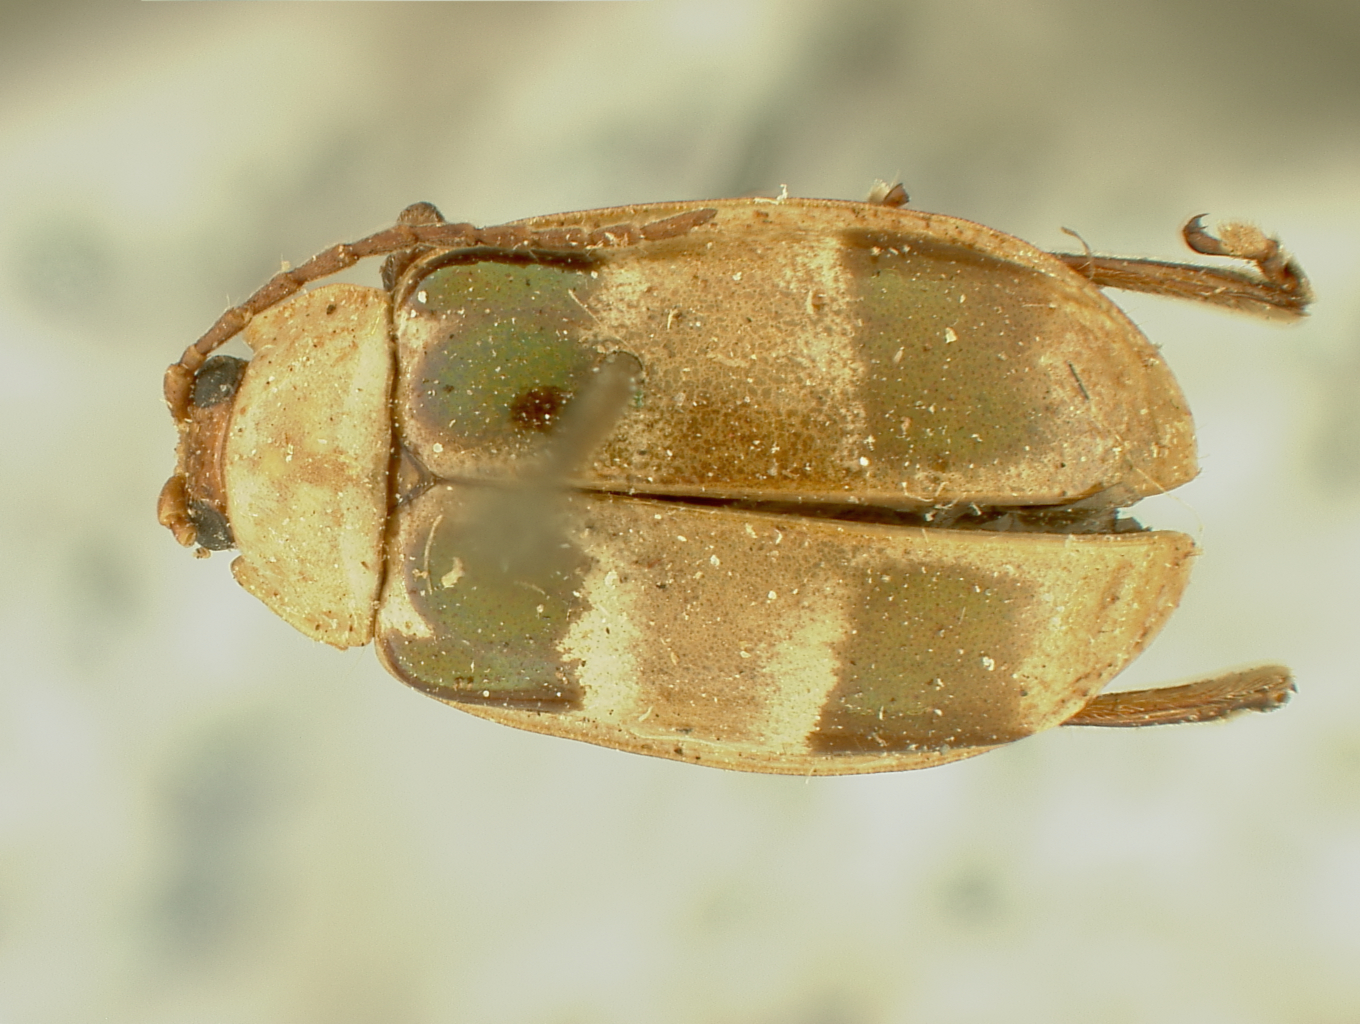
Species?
Asphaera meticulosa
